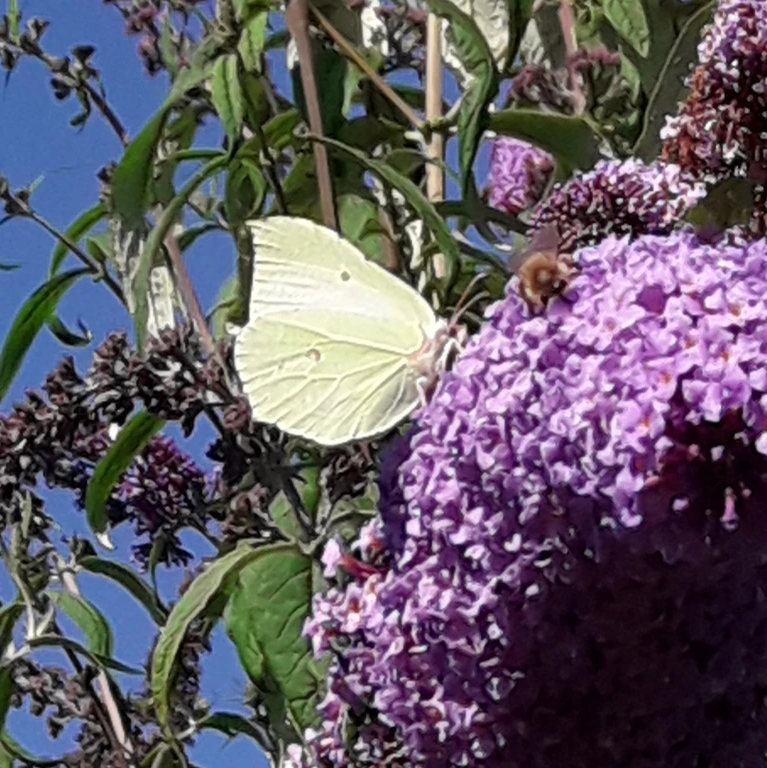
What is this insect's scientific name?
Gonepteryx rhamni
